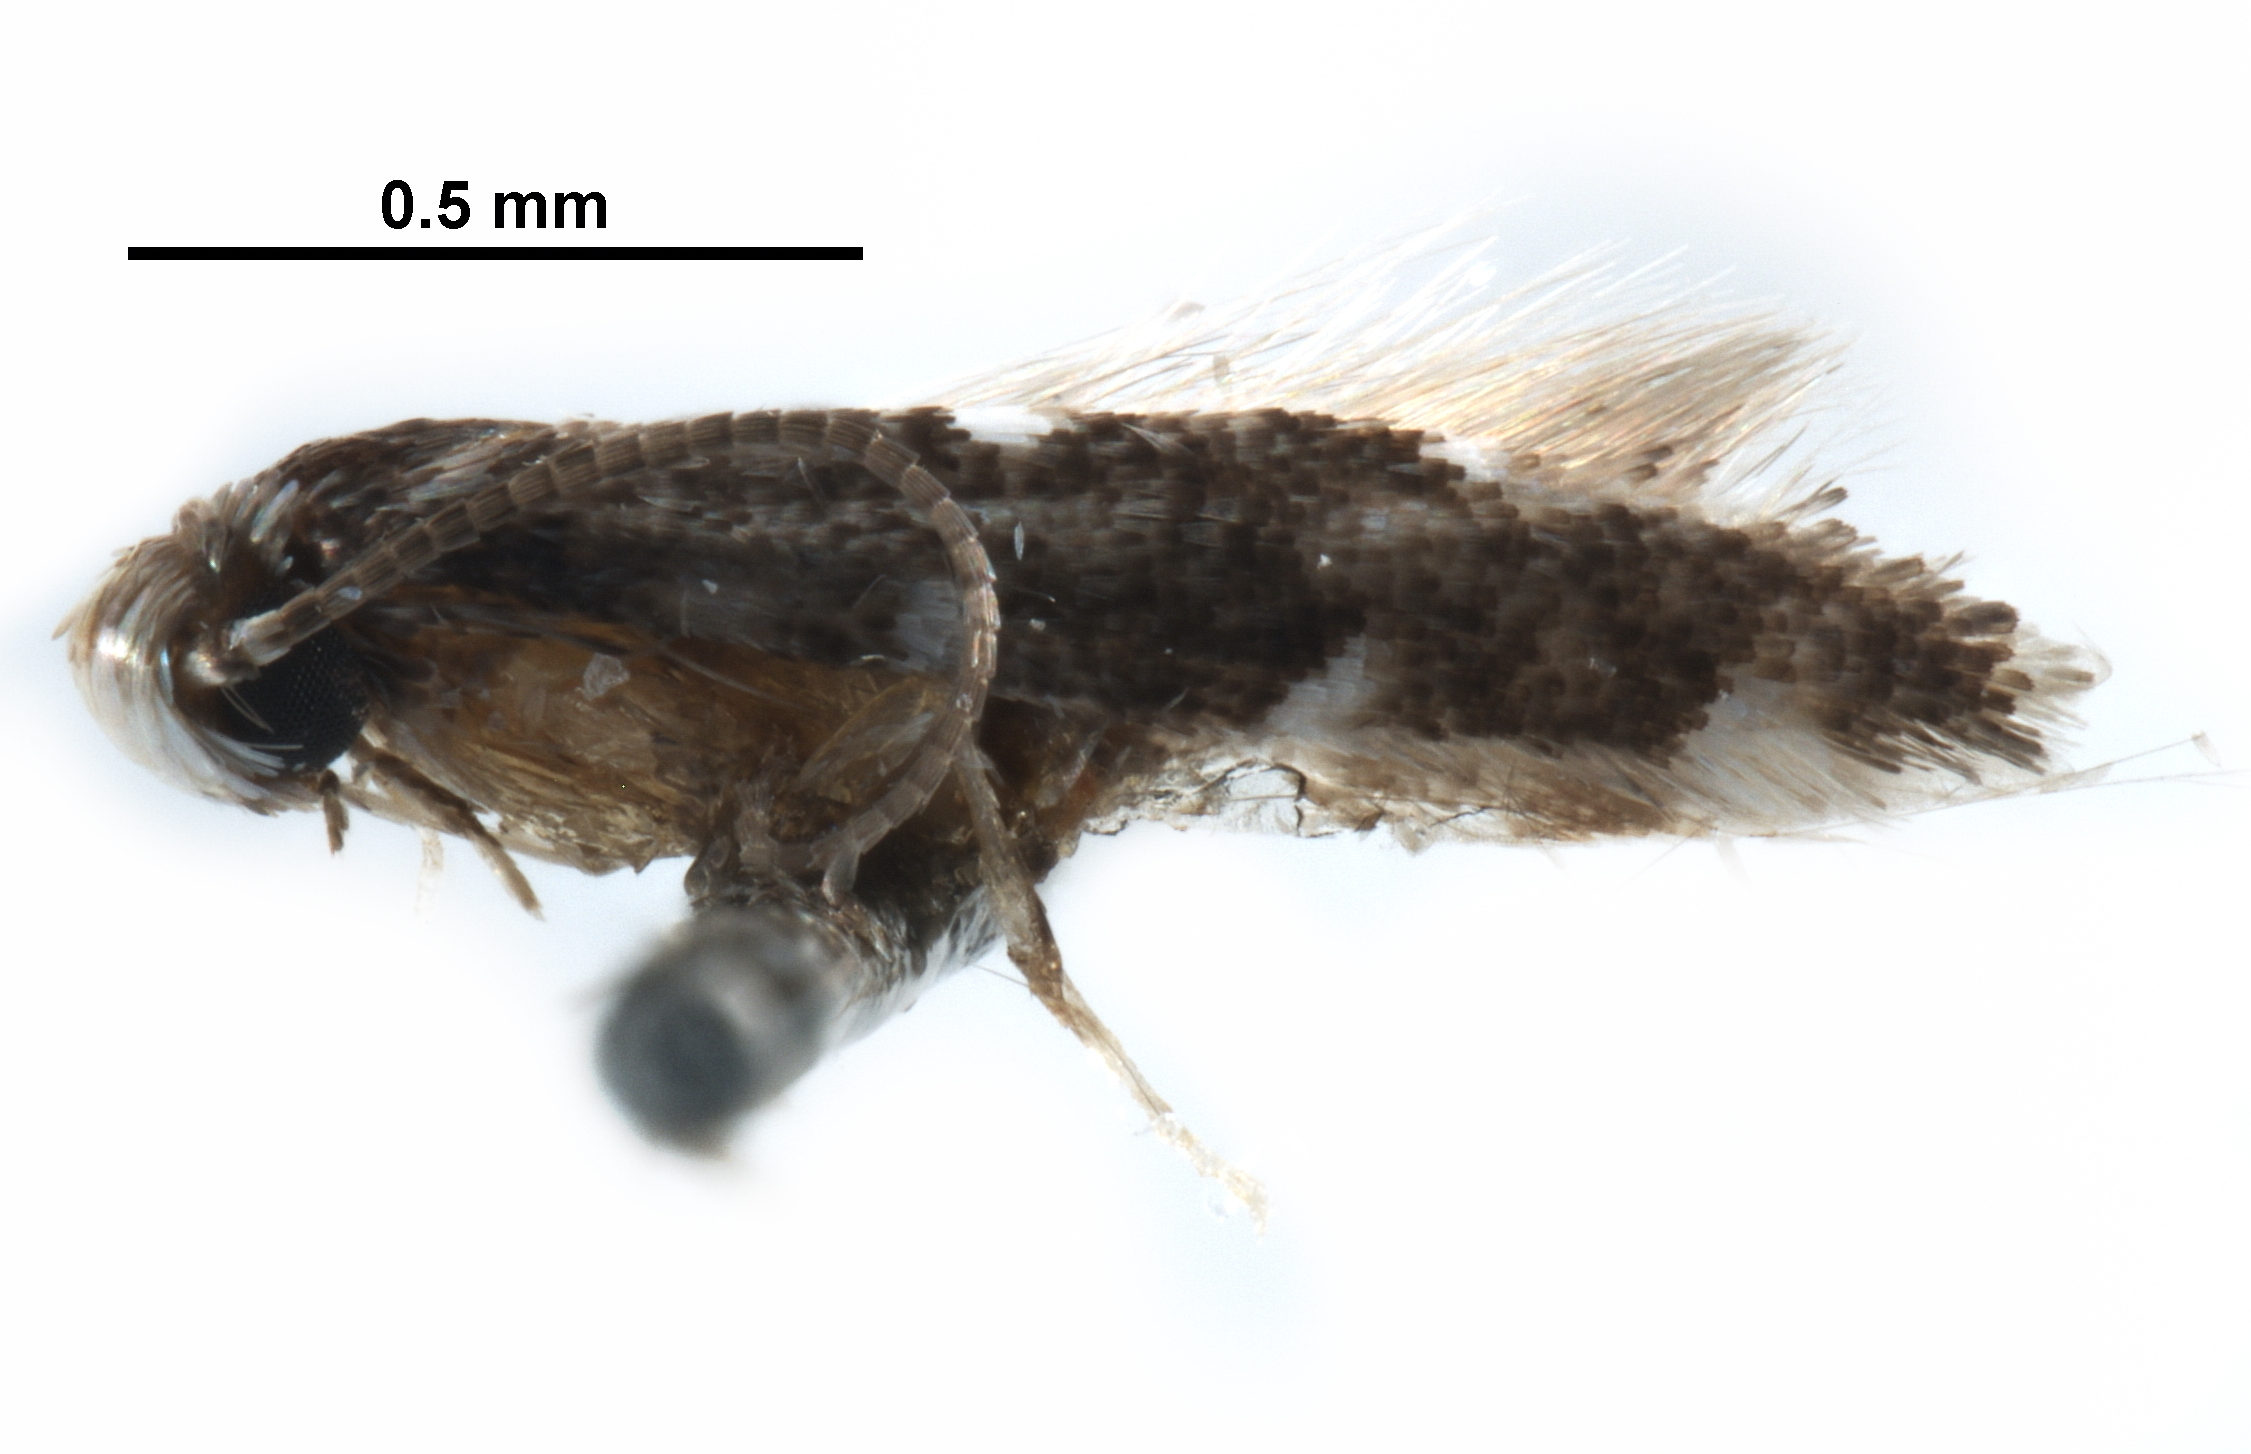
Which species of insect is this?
Marmara habecki
